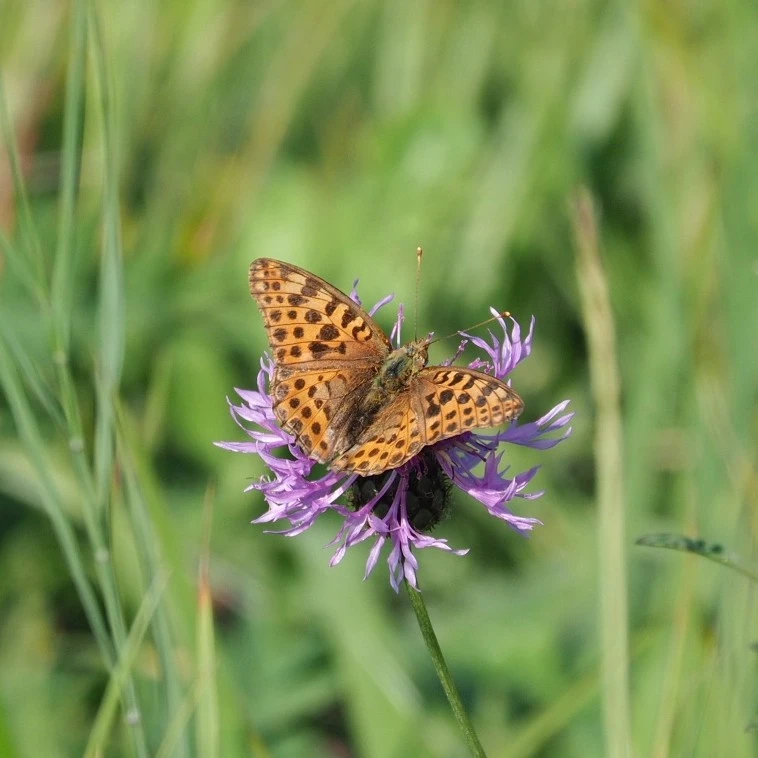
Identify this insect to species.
Issoria lathonia
